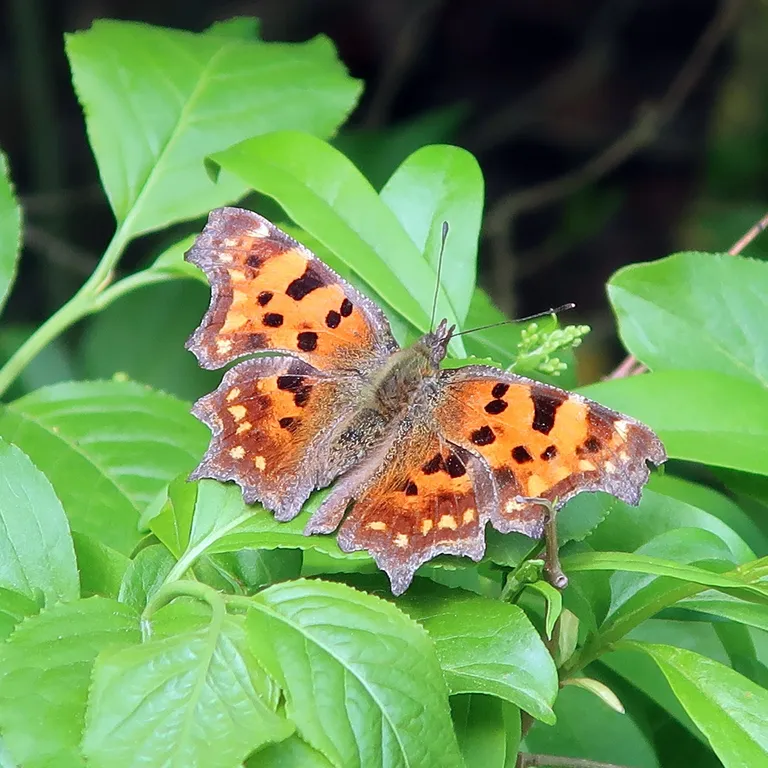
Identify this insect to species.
Polygonia c-album
